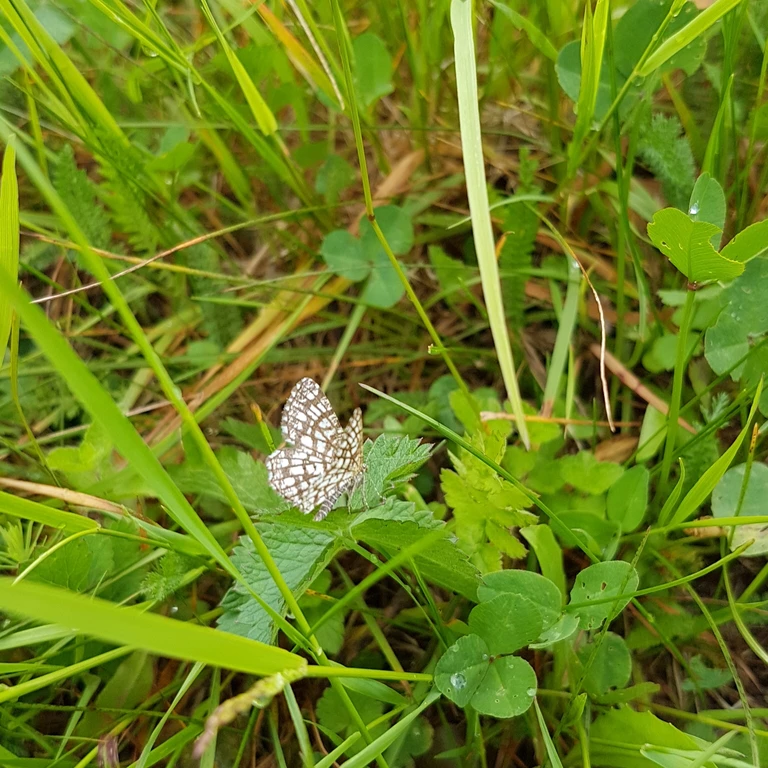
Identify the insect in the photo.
Chiasmia clathrata
